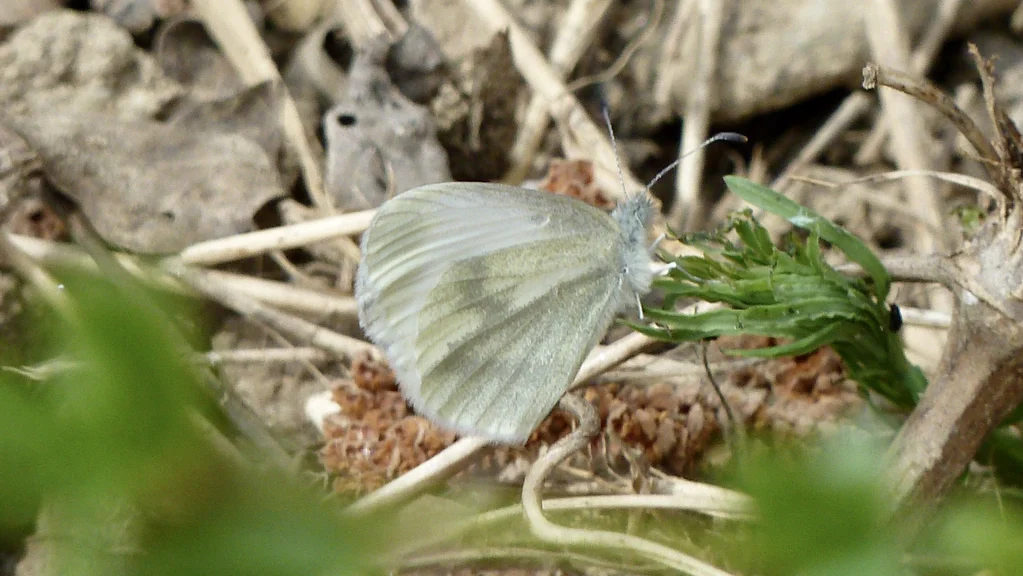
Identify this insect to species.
Leptidea sinapis/juvernica
